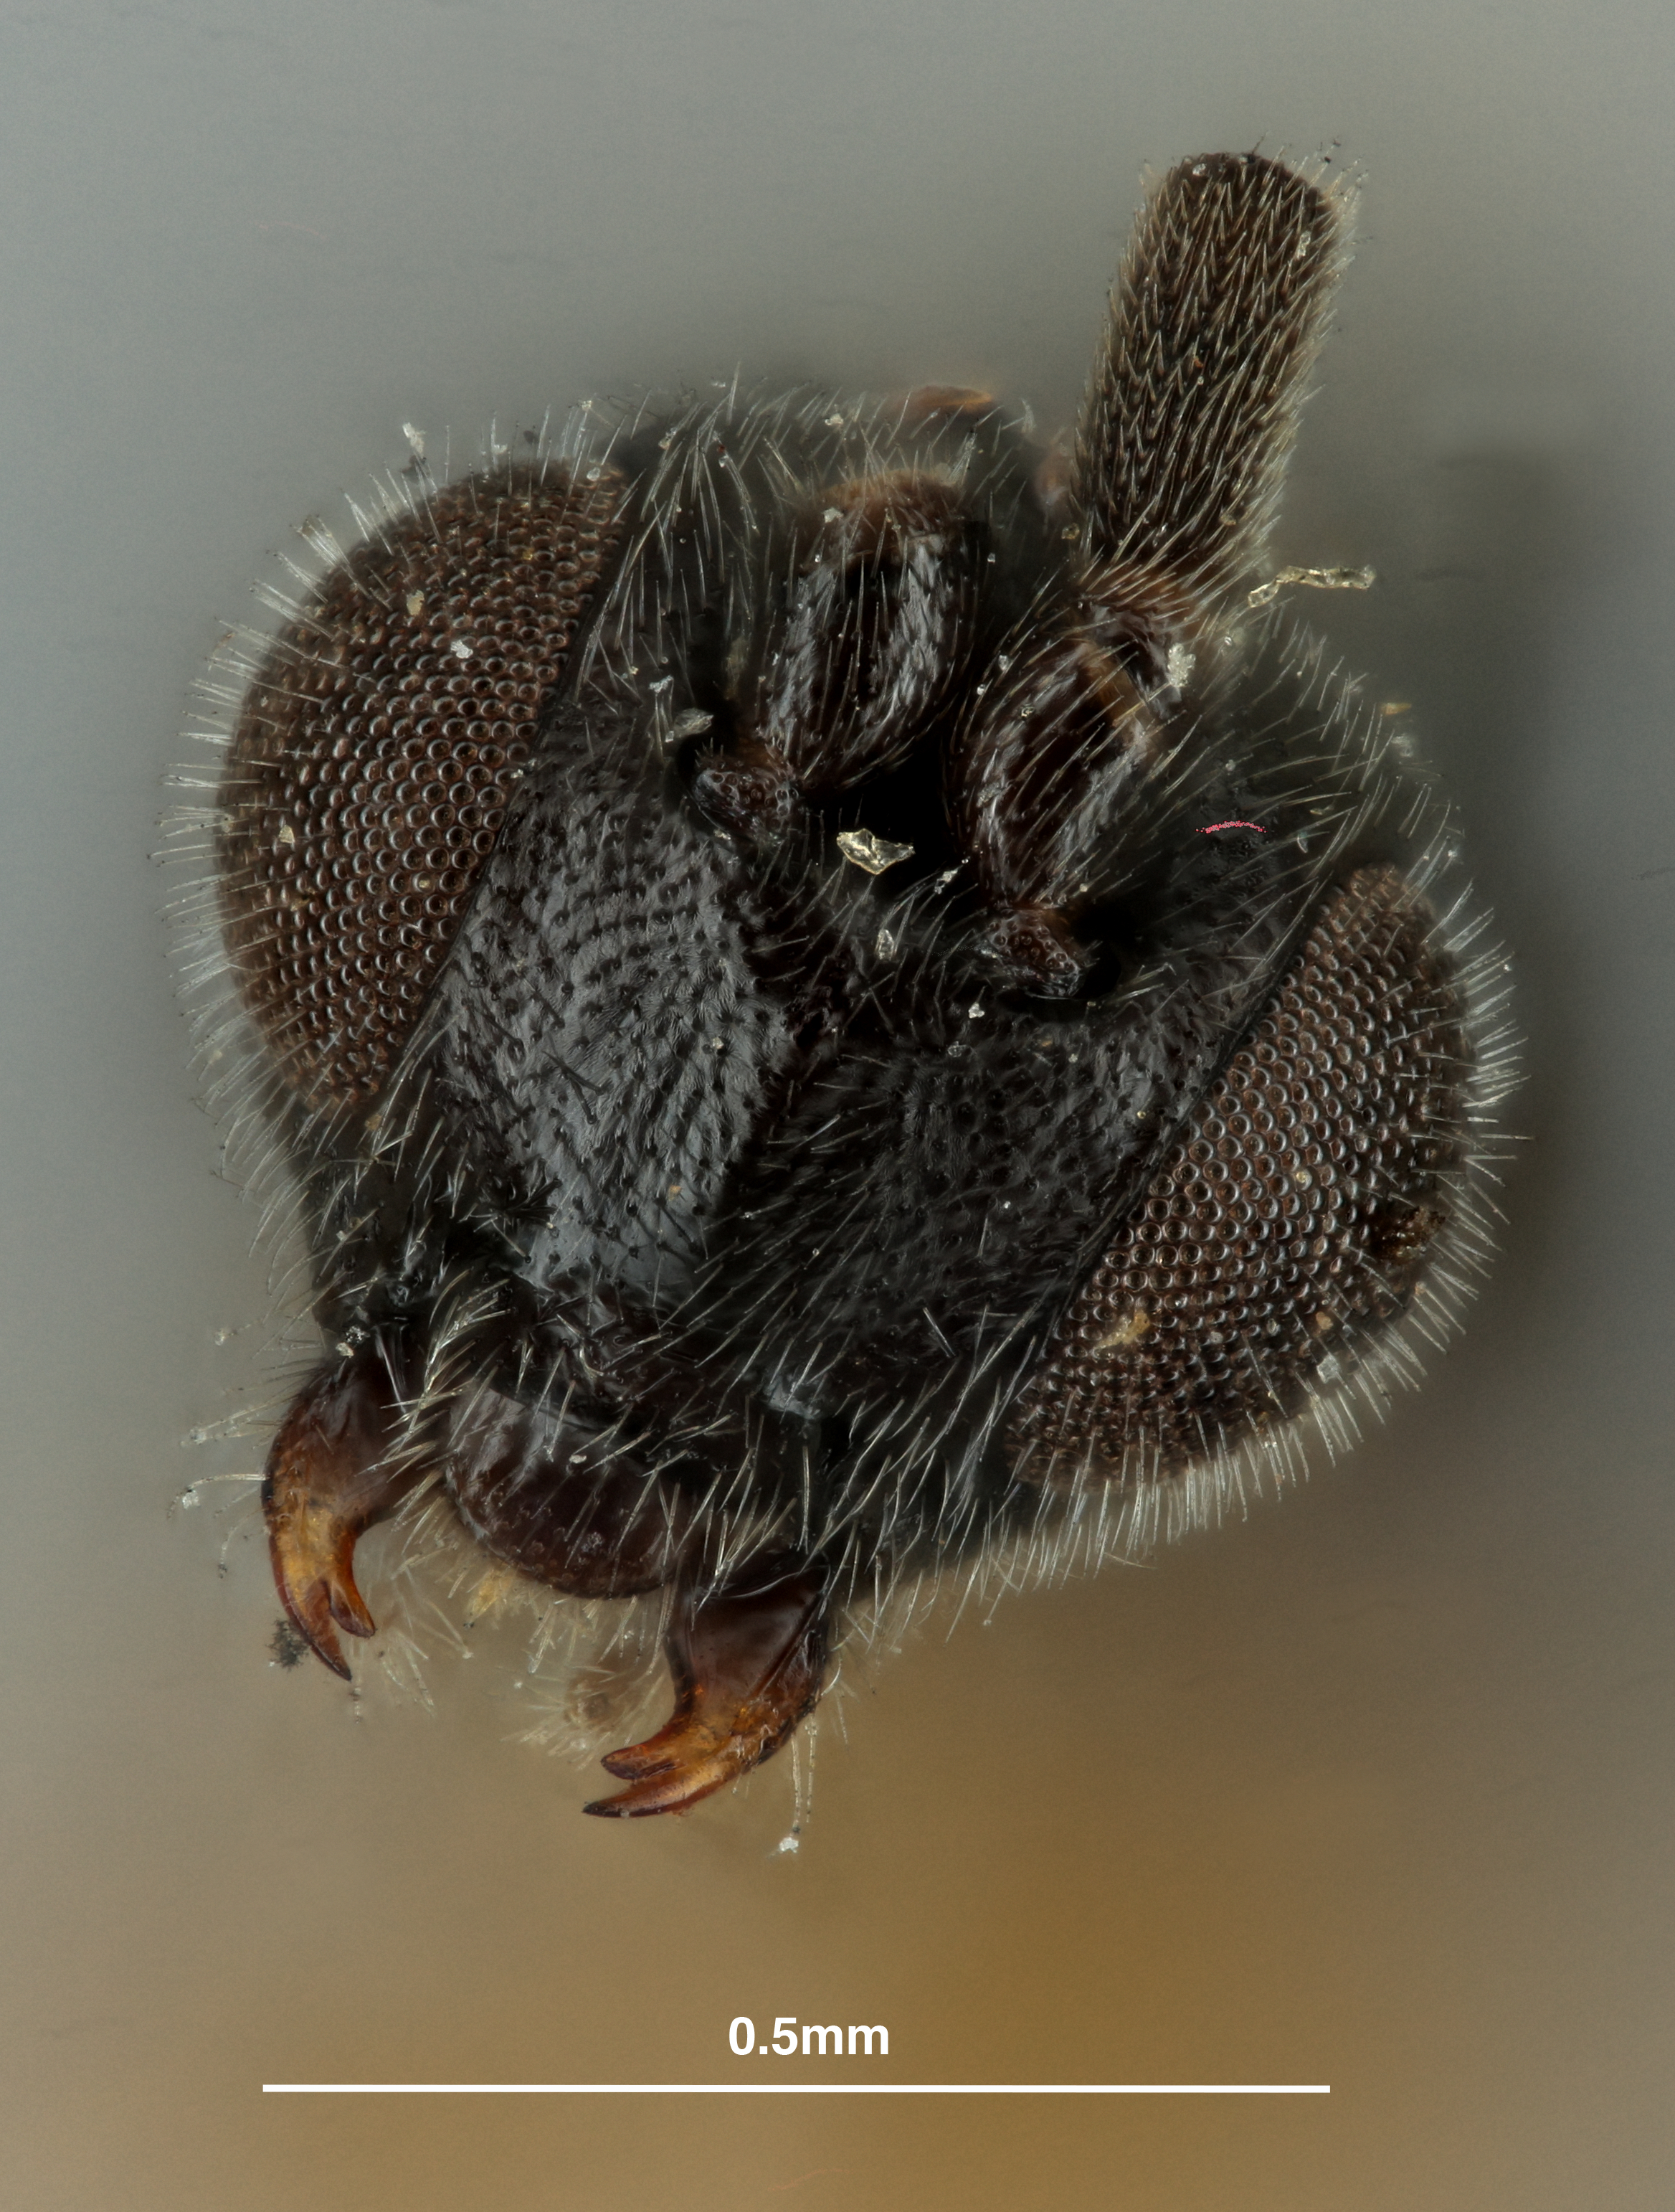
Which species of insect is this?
Apanteles monticola
